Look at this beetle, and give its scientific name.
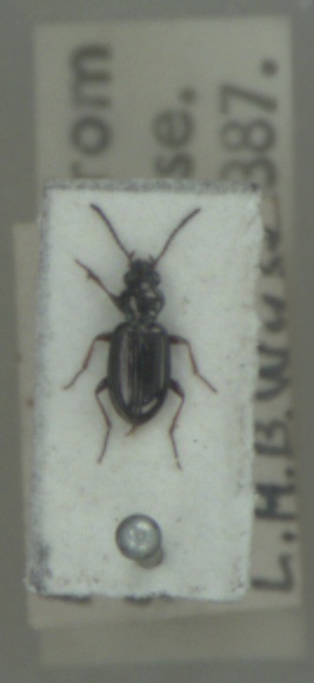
Bembidion lampros
